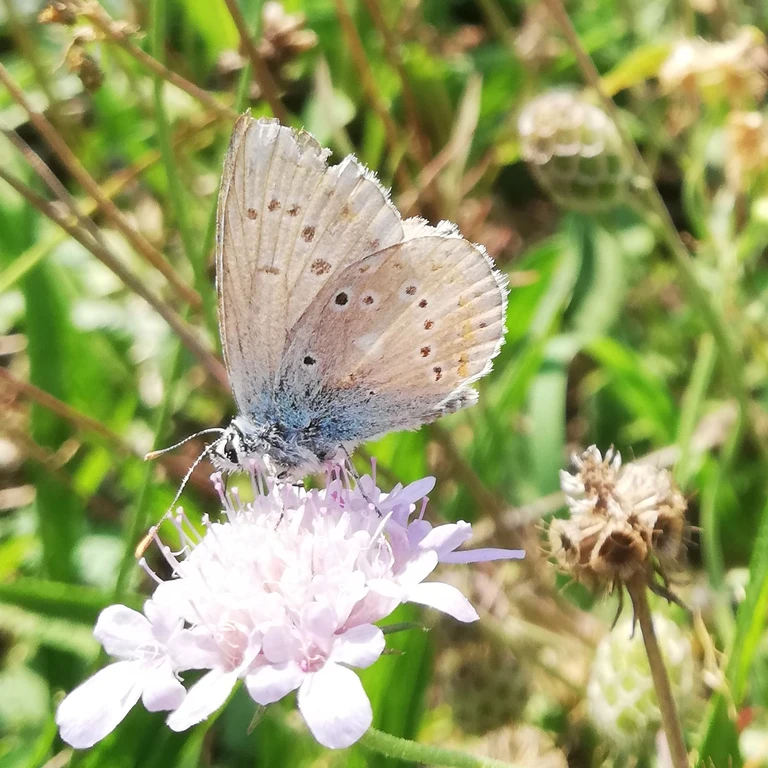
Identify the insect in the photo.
Polyommatus dorylas
